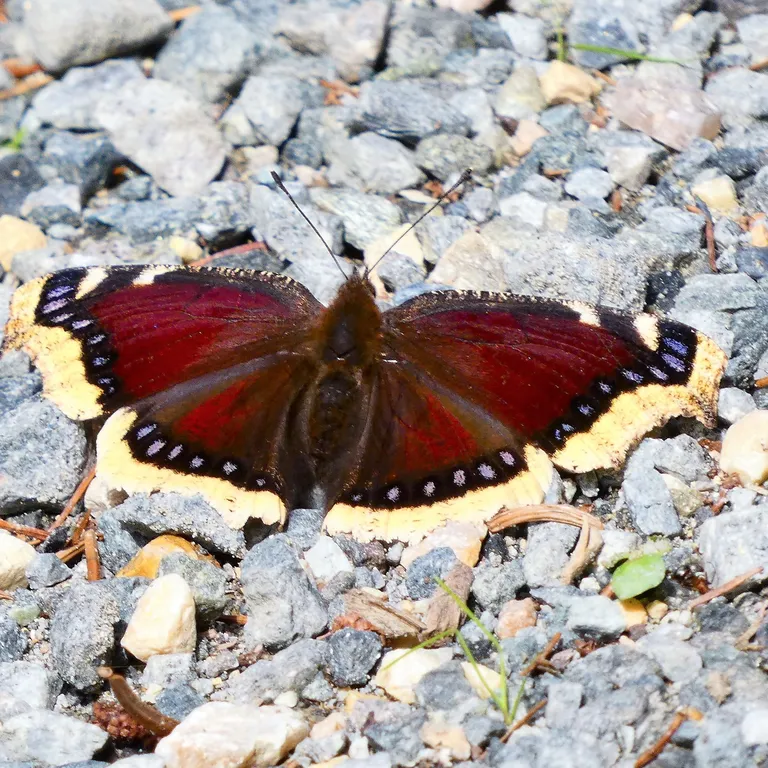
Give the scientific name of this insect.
Nymphalis antiopa
